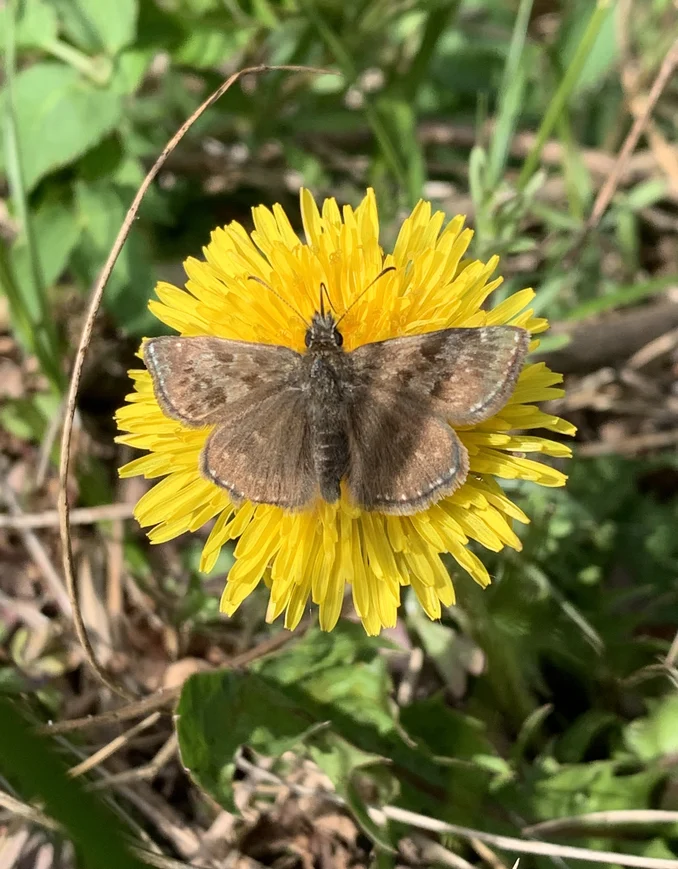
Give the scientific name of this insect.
Erynnis tages
